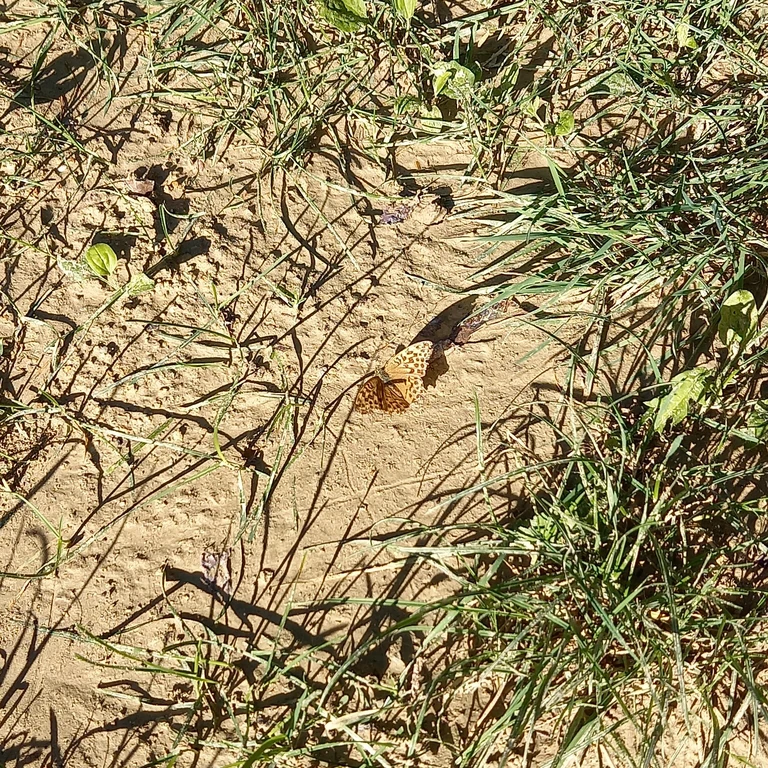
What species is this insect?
Argynnis paphia
